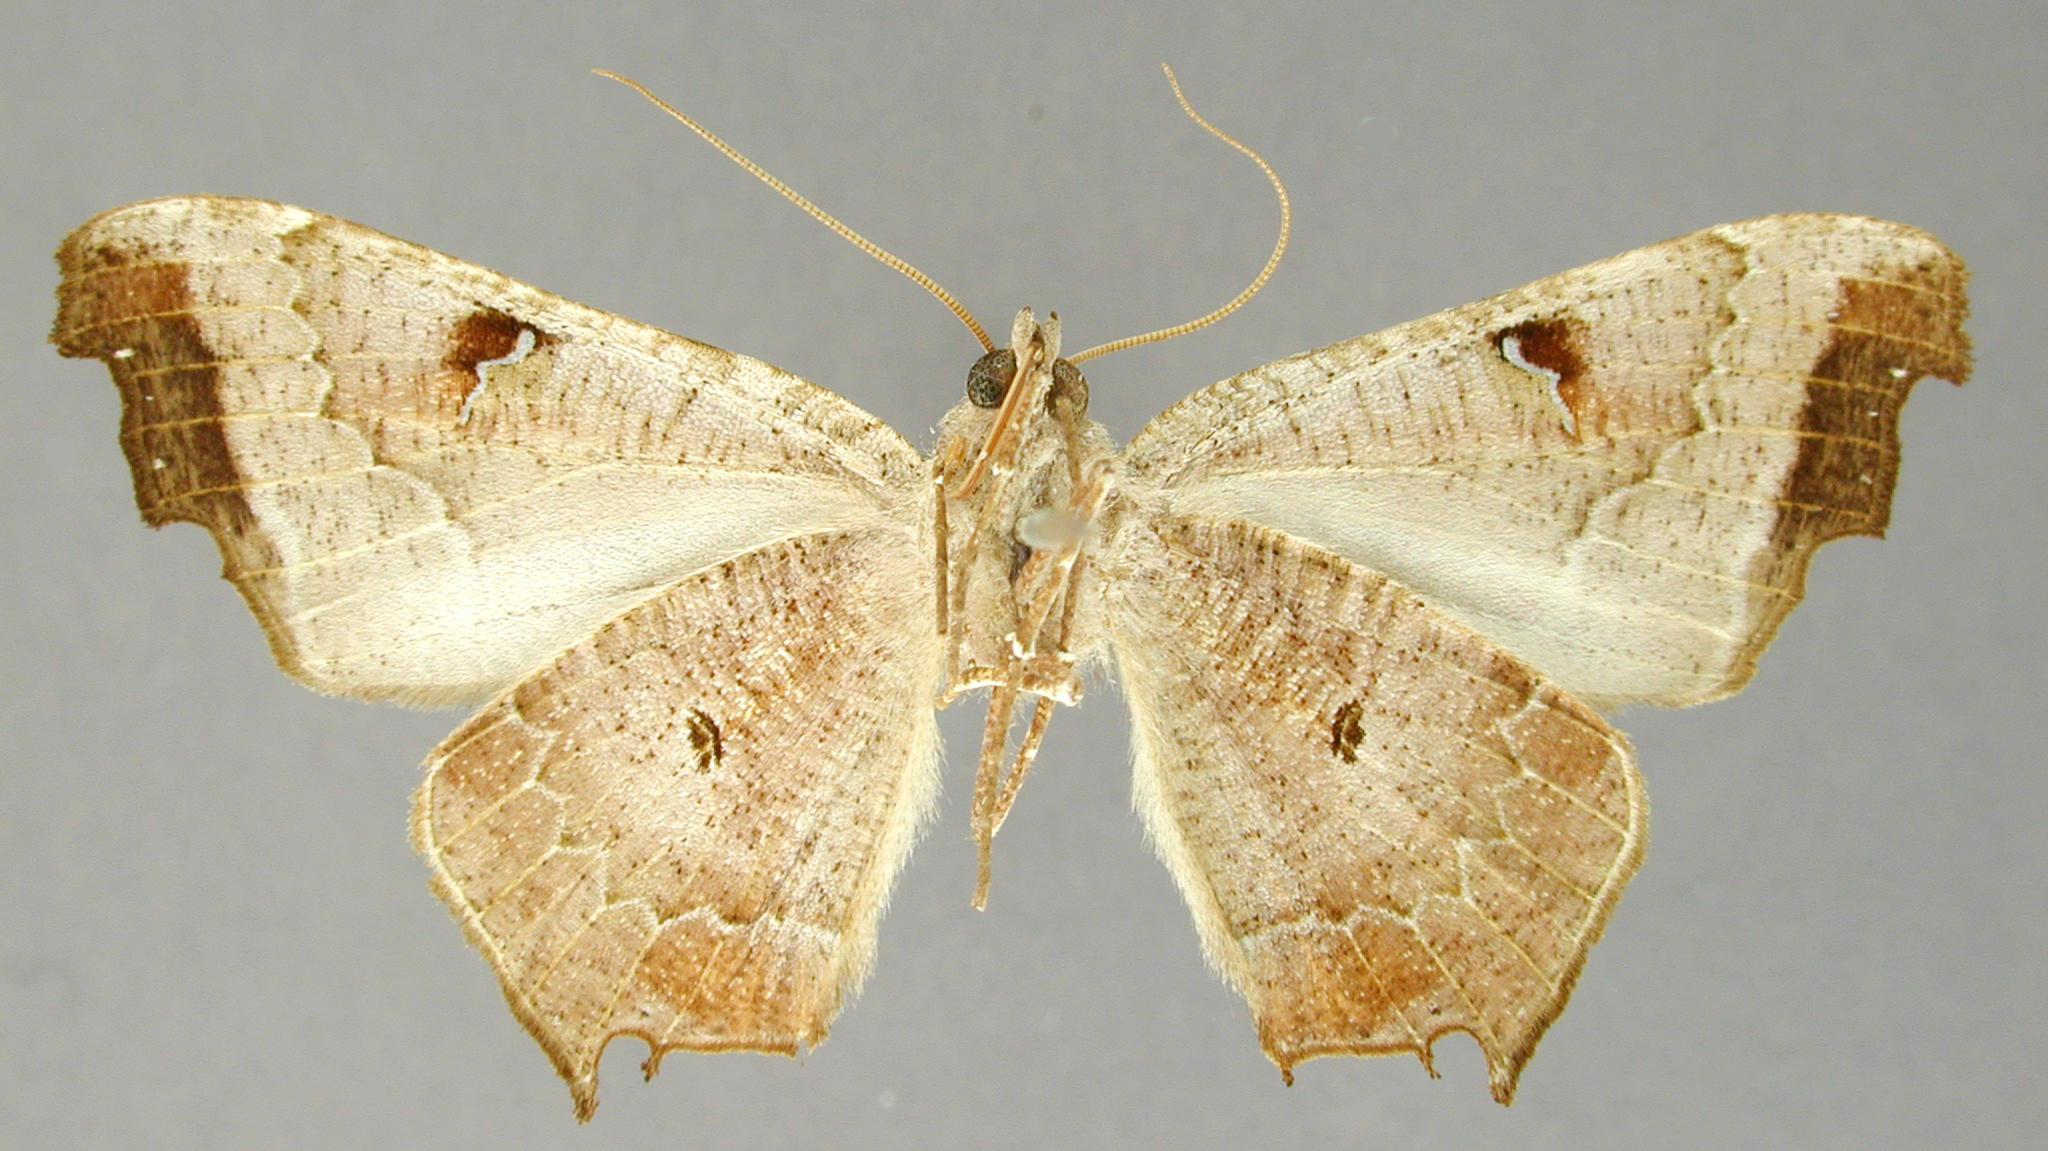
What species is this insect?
Azelina incisa
